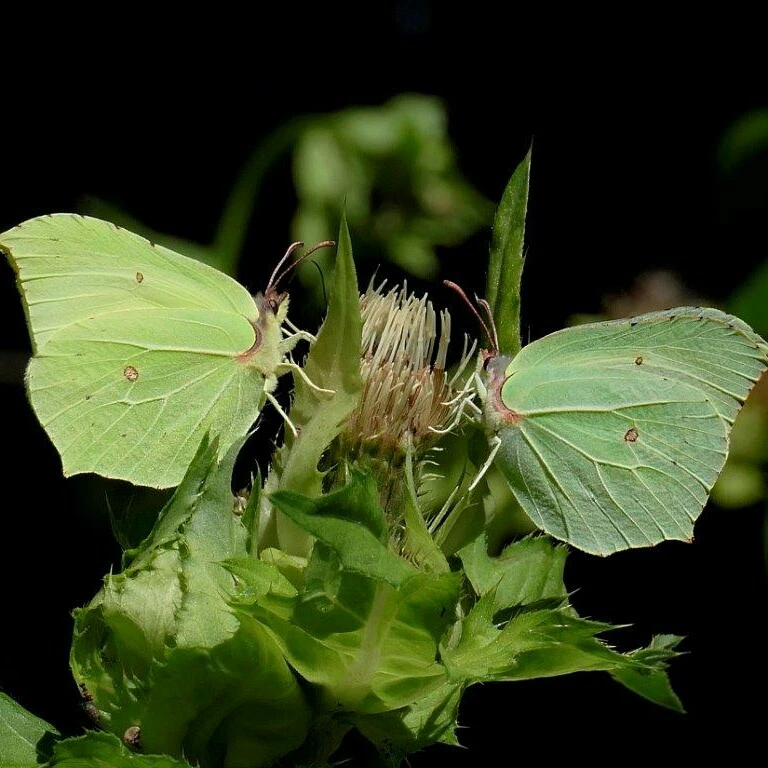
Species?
Gonepteryx rhamni
